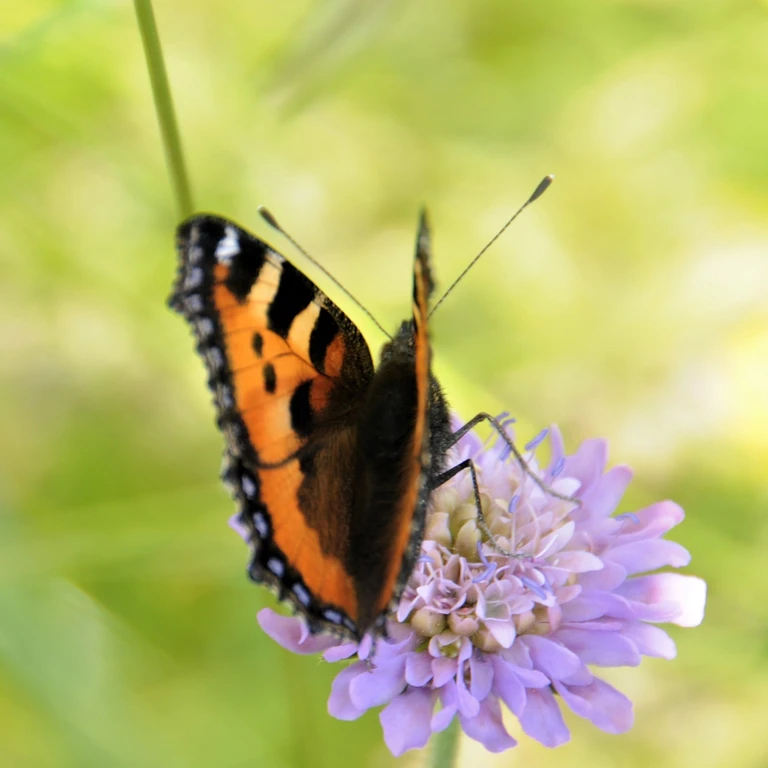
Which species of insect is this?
Aglais urticae
